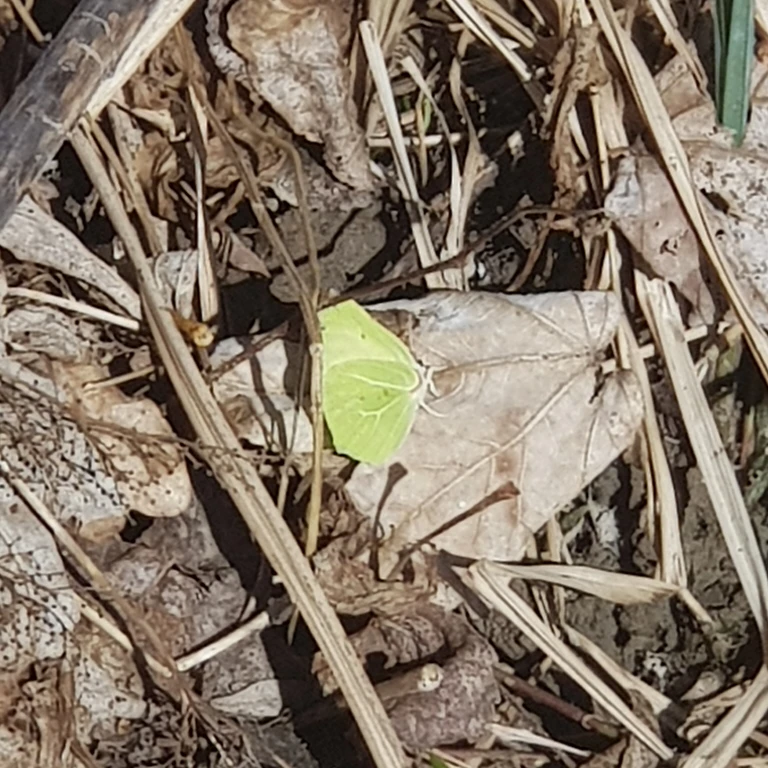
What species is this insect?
Gonepteryx rhamni
